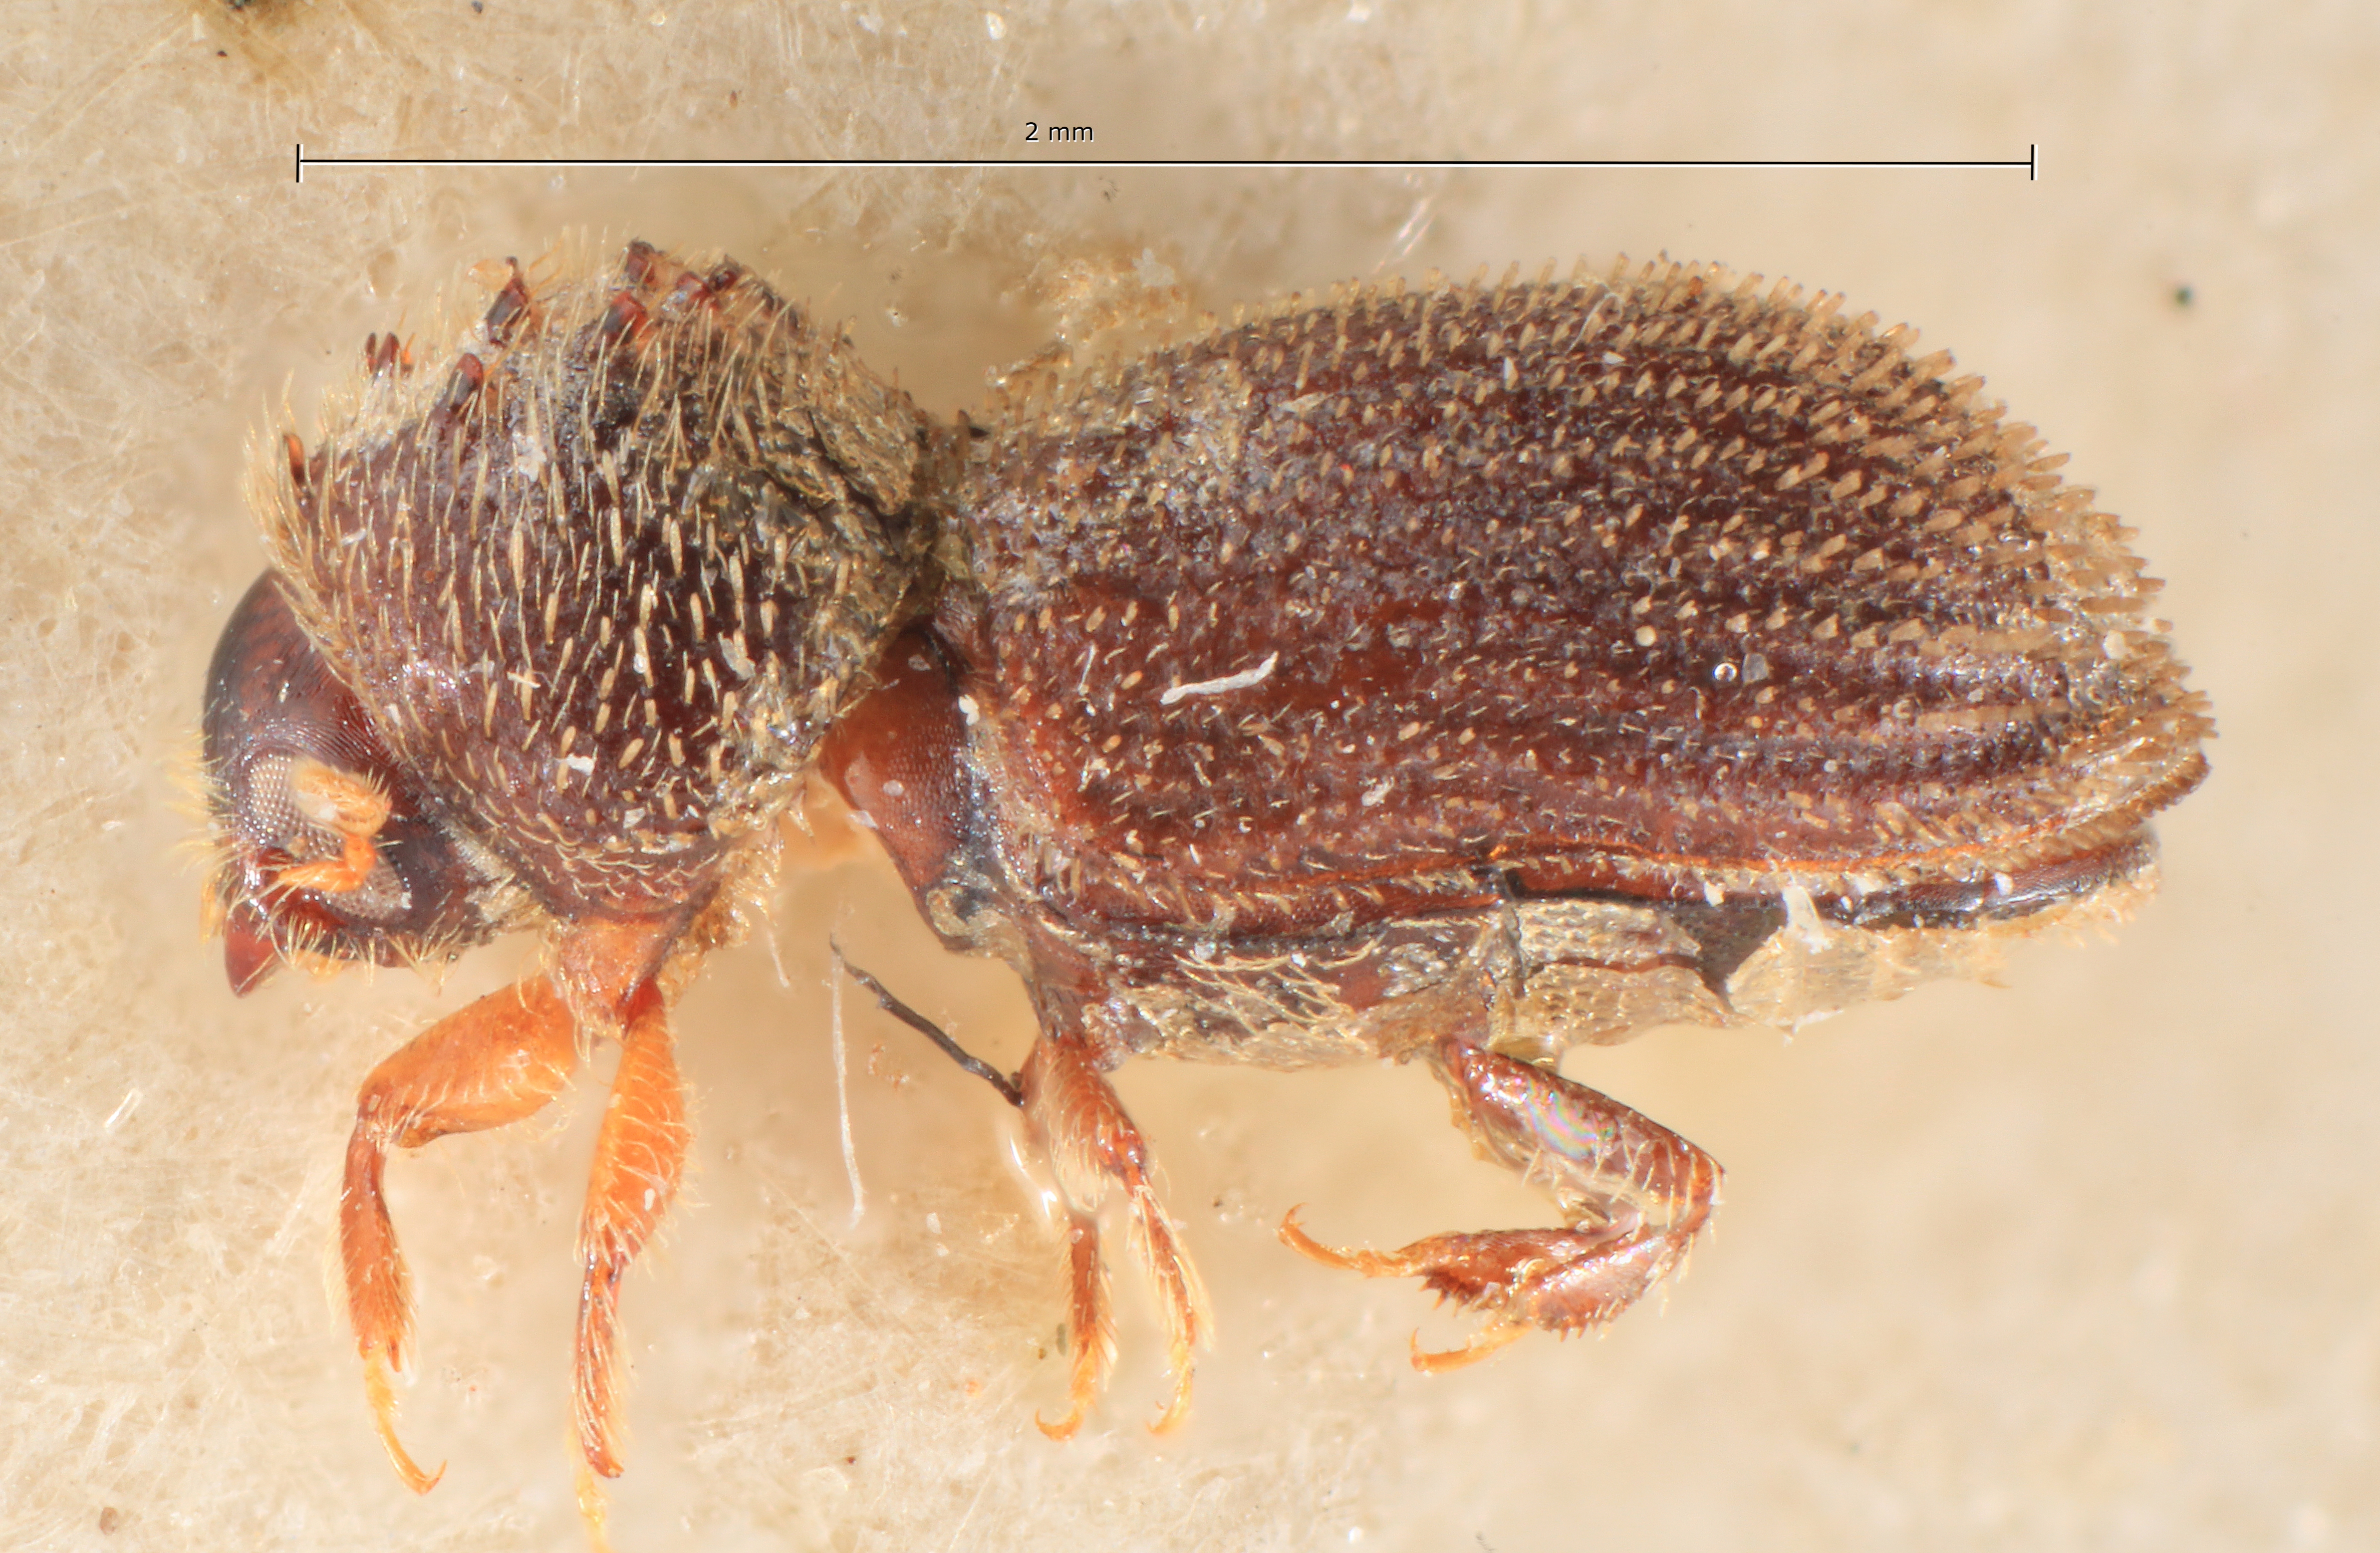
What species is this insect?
Cryphalus acaciae
